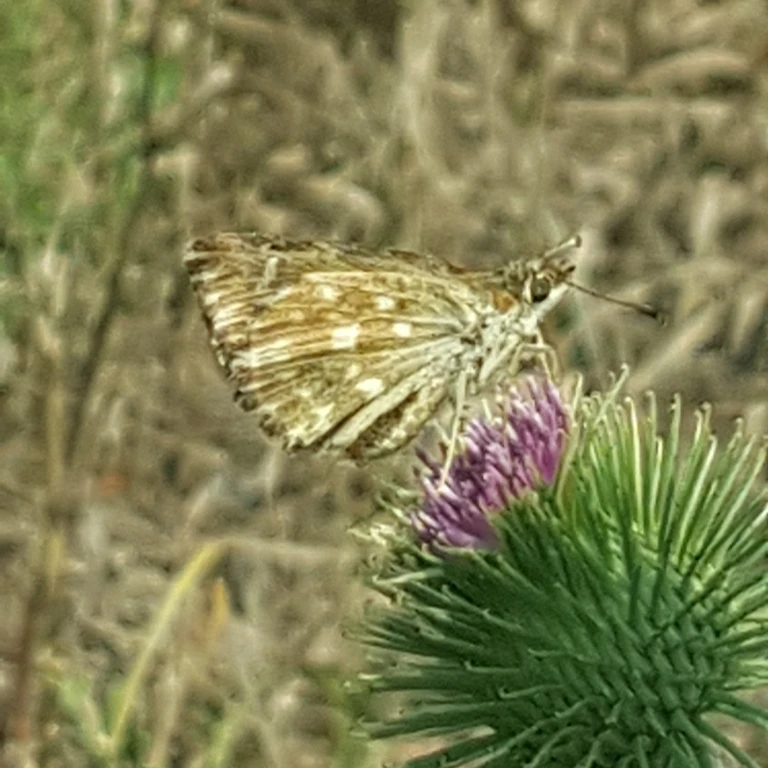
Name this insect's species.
Hesperia comma
